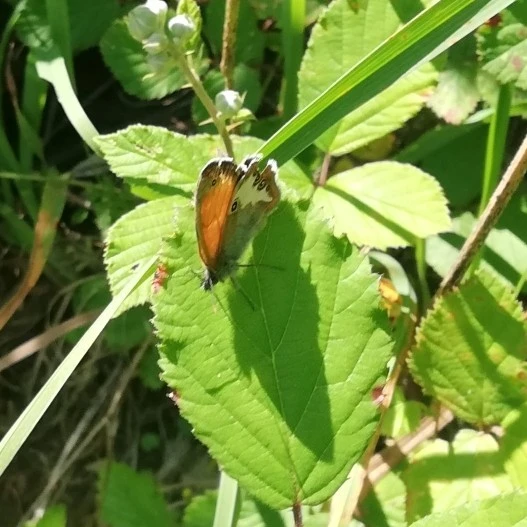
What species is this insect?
Coenonympha arcania
